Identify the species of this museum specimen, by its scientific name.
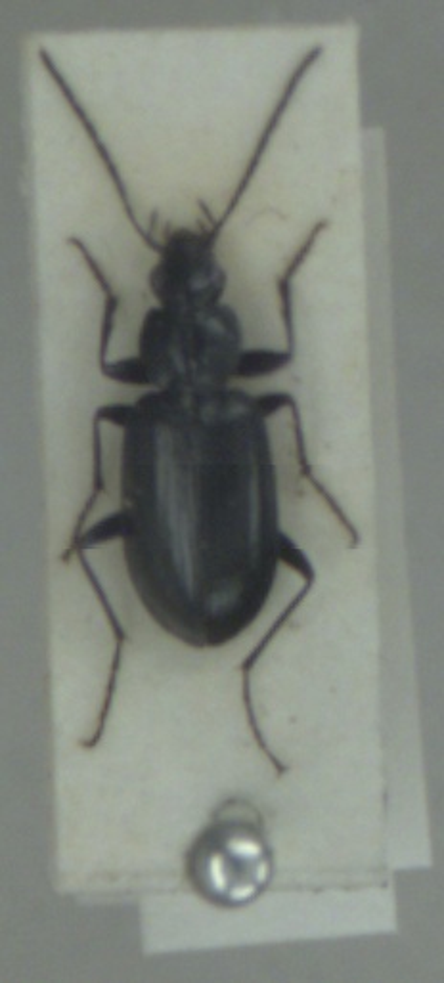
Agonum gracile
